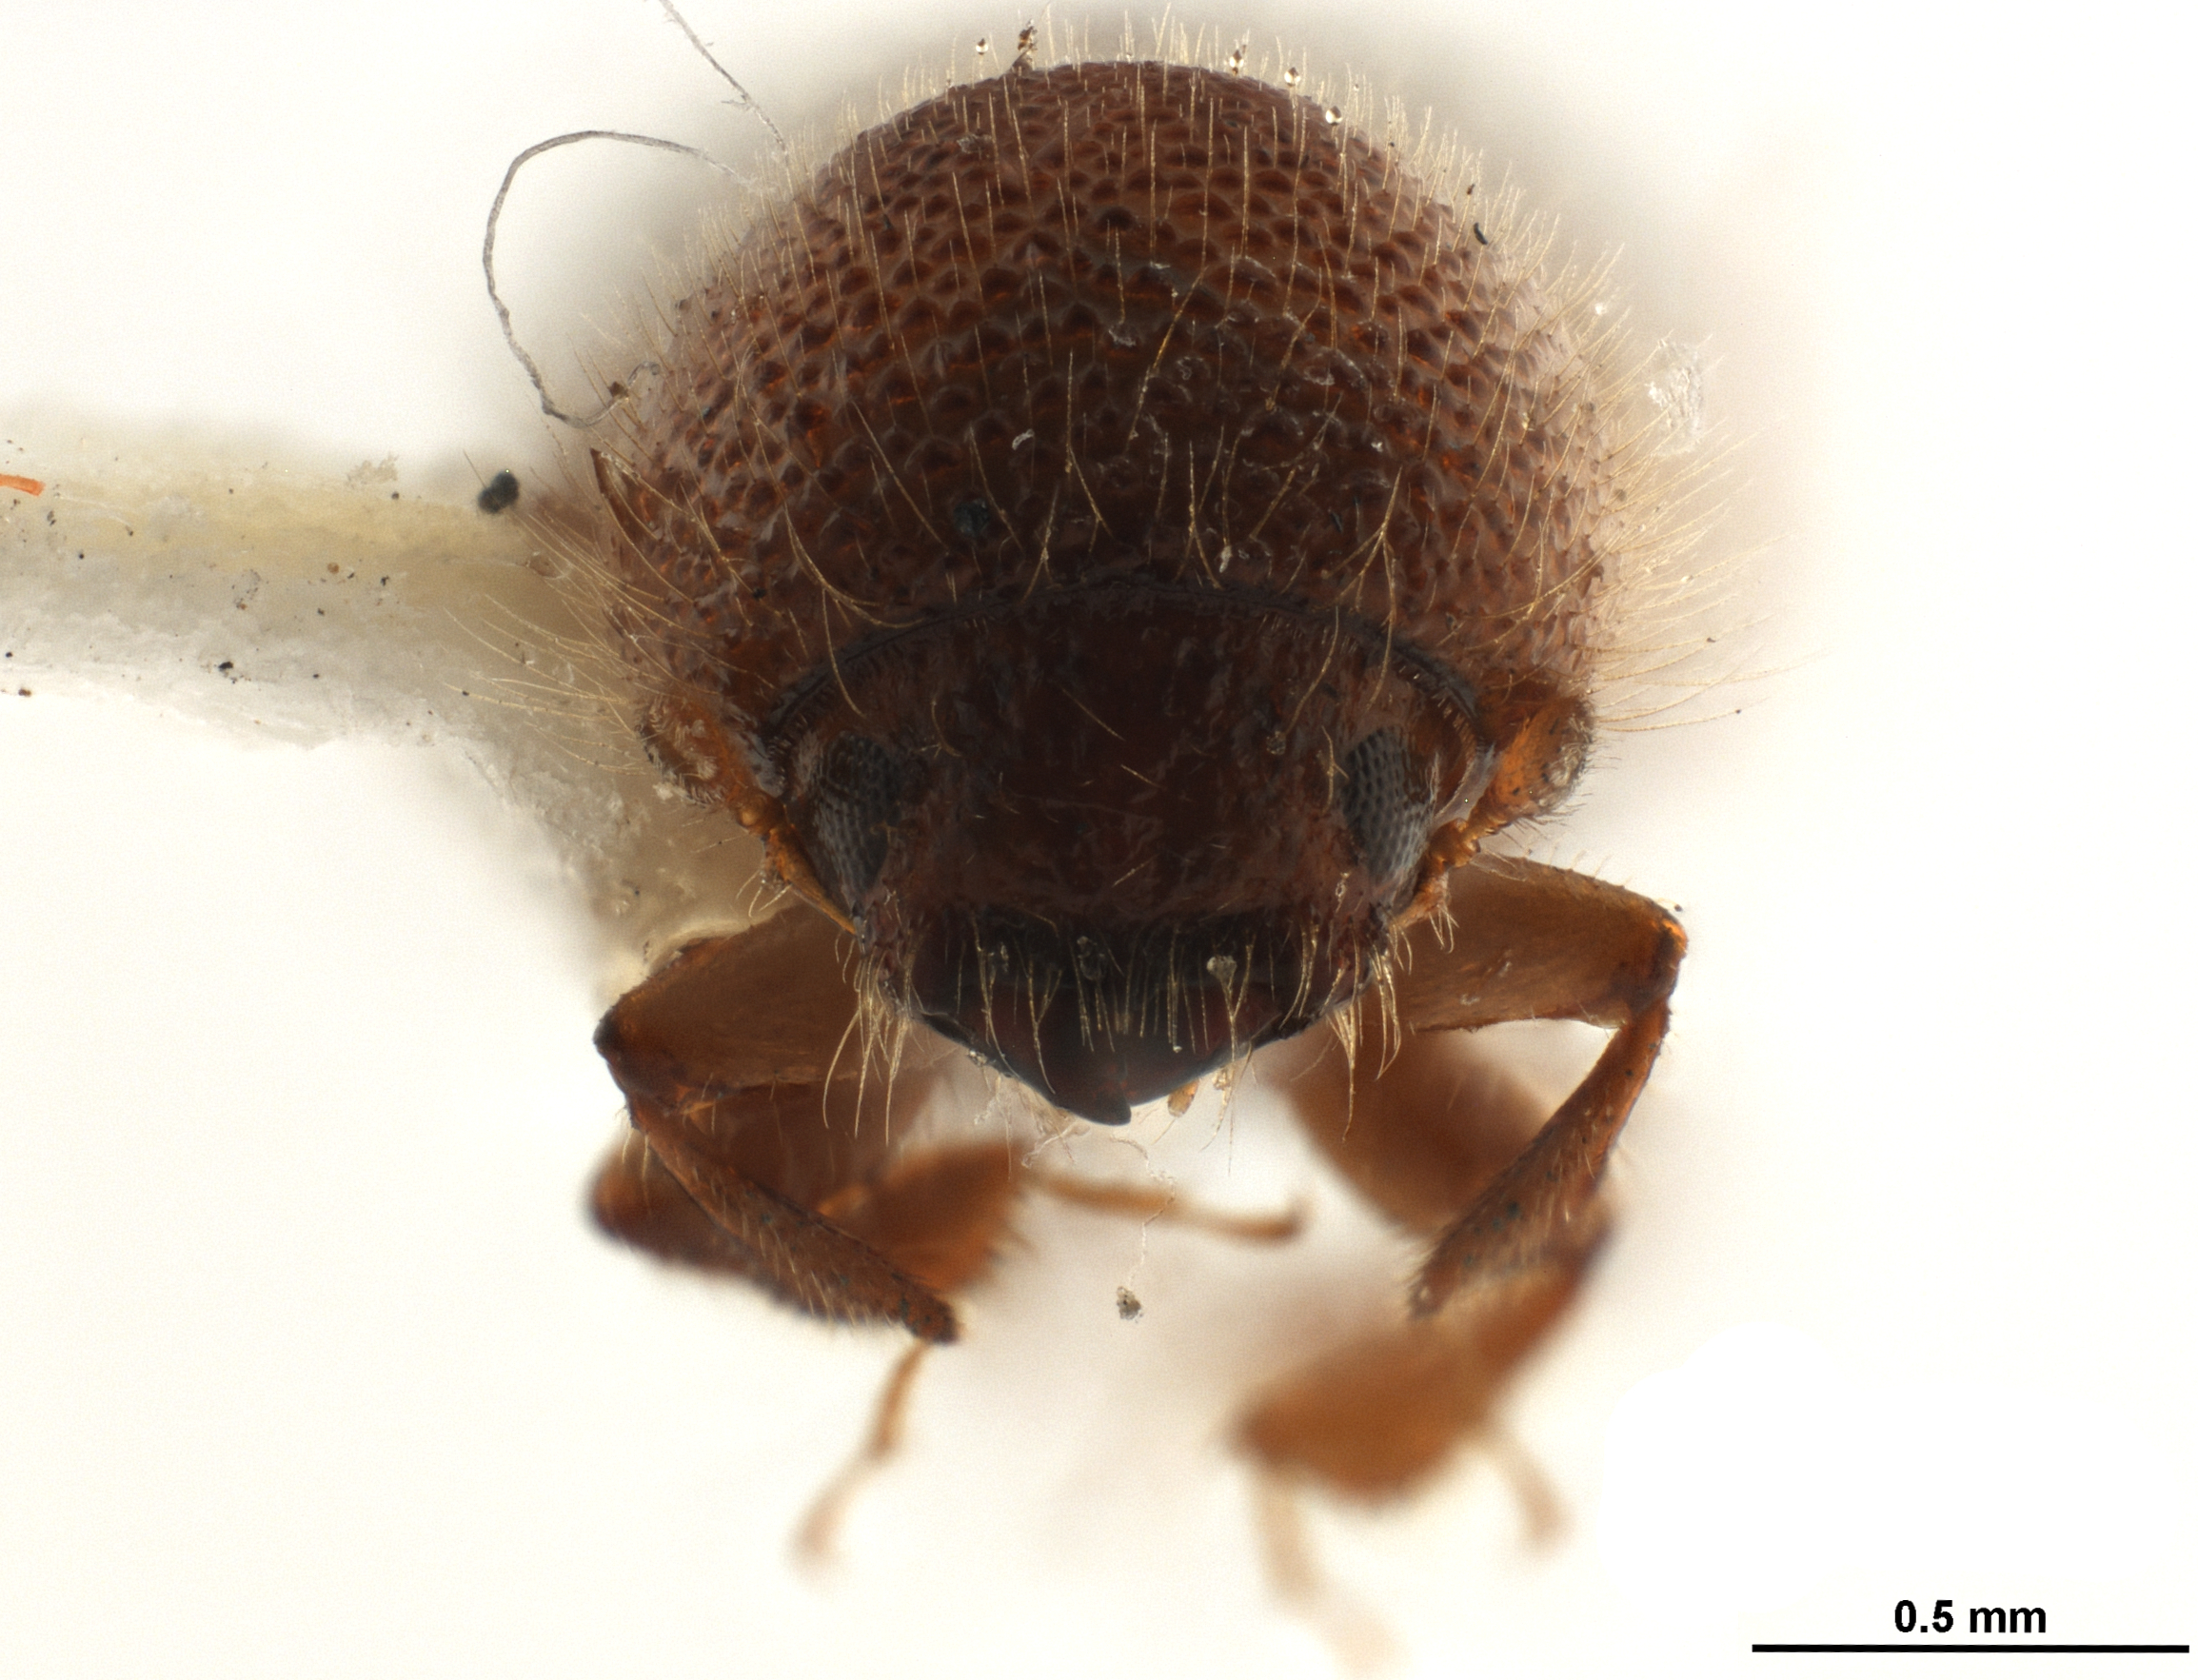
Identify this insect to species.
Ambrosiodmus hagedorni
